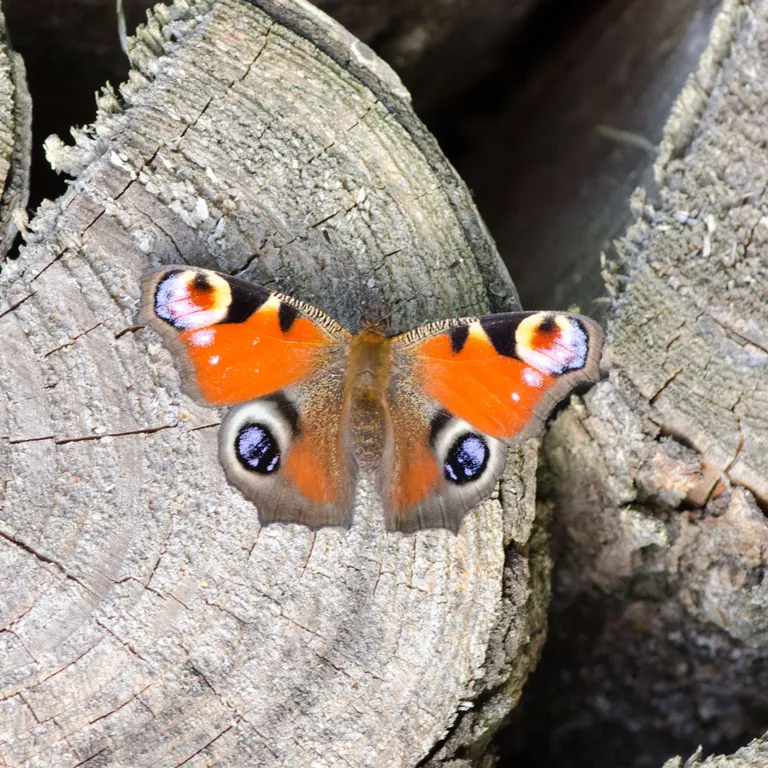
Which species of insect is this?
Aglais io
